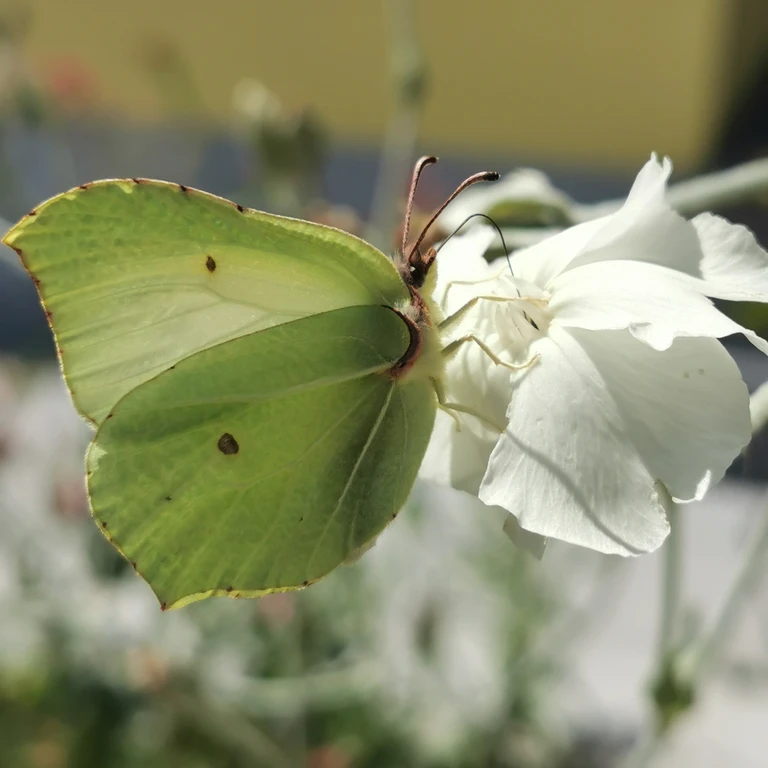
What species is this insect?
Gonepteryx rhamni
